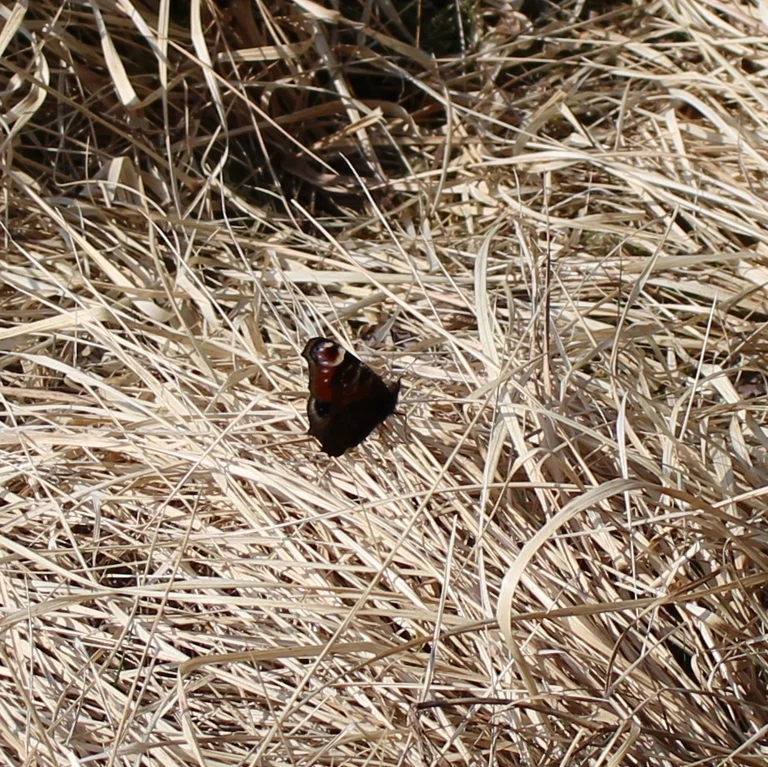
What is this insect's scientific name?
Aglais io
